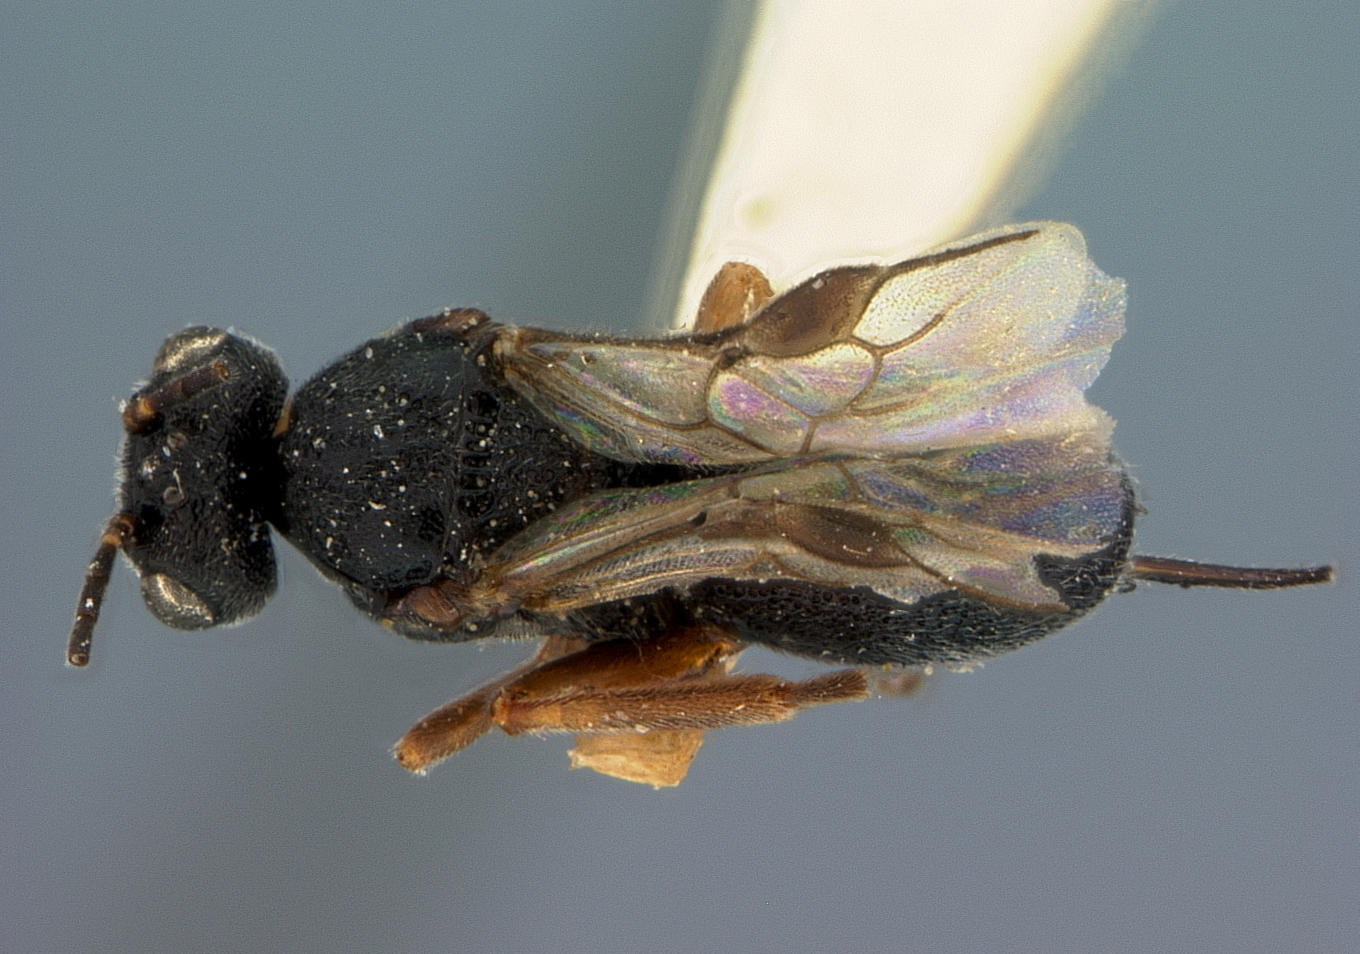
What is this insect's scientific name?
Urosigalphus acutulus
